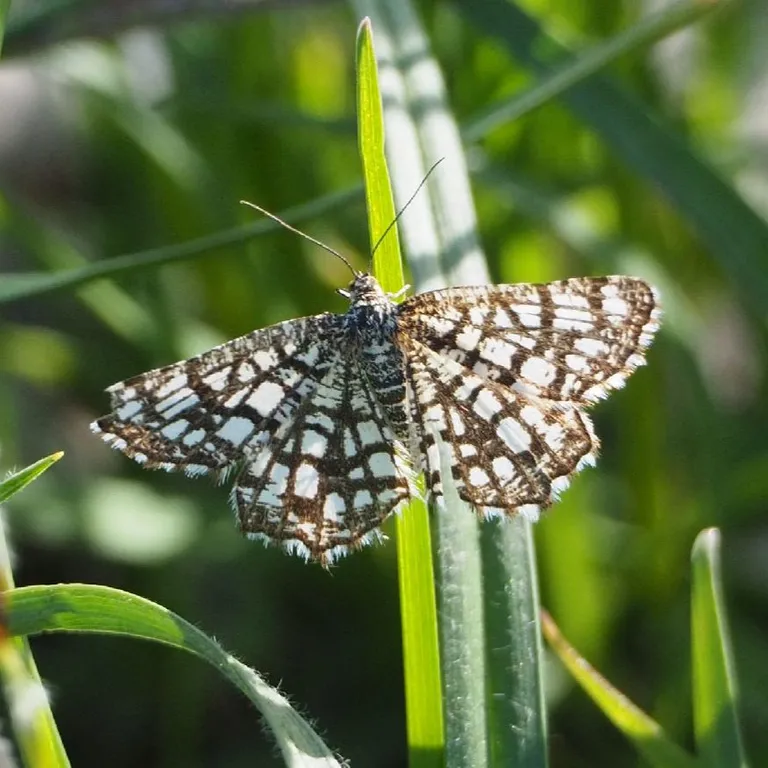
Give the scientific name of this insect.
Chiasmia clathrata
